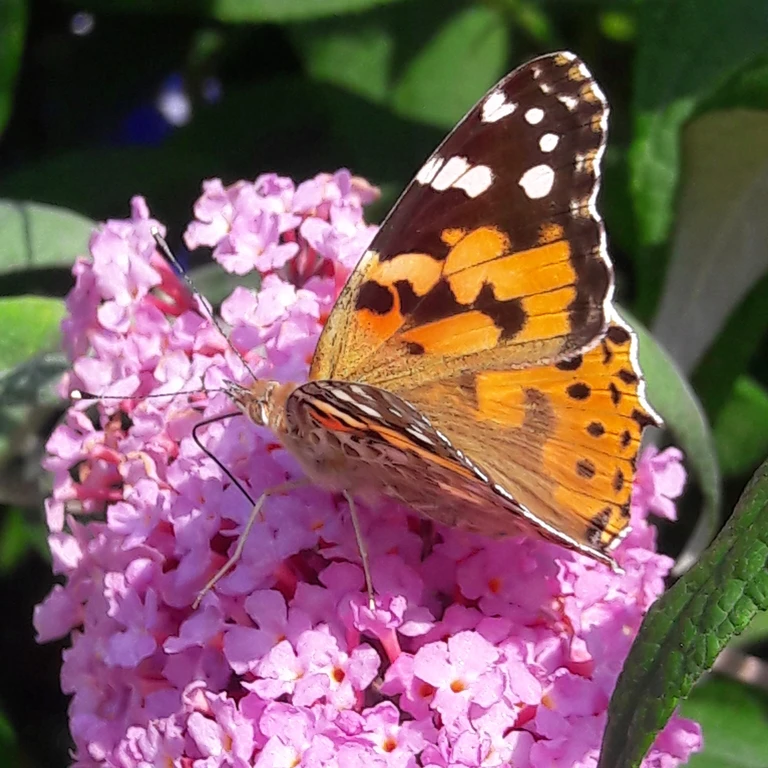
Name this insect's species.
Vanessa cardui
